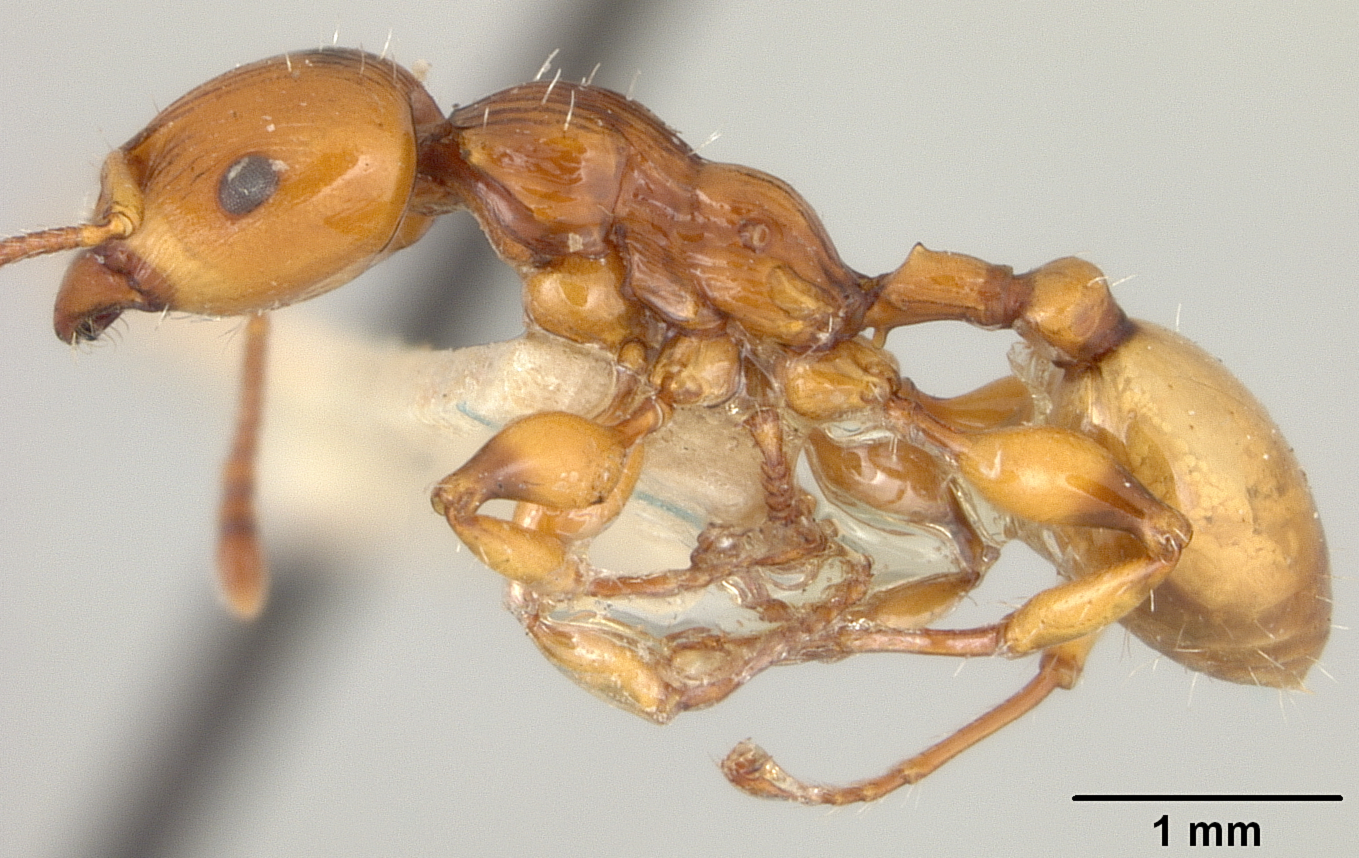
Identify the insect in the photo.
Podomyrma basalis
